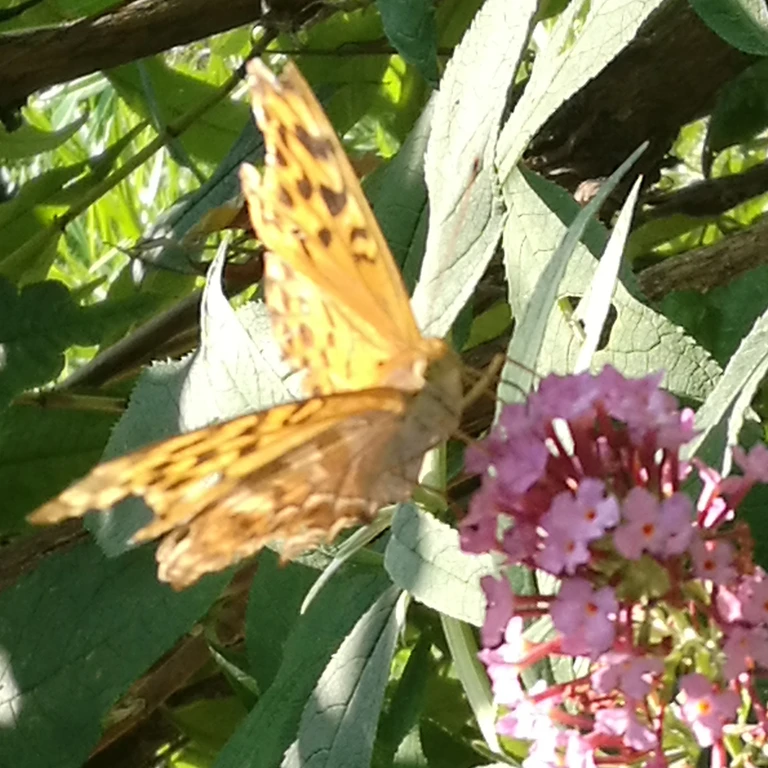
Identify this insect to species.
Argynnis paphia
